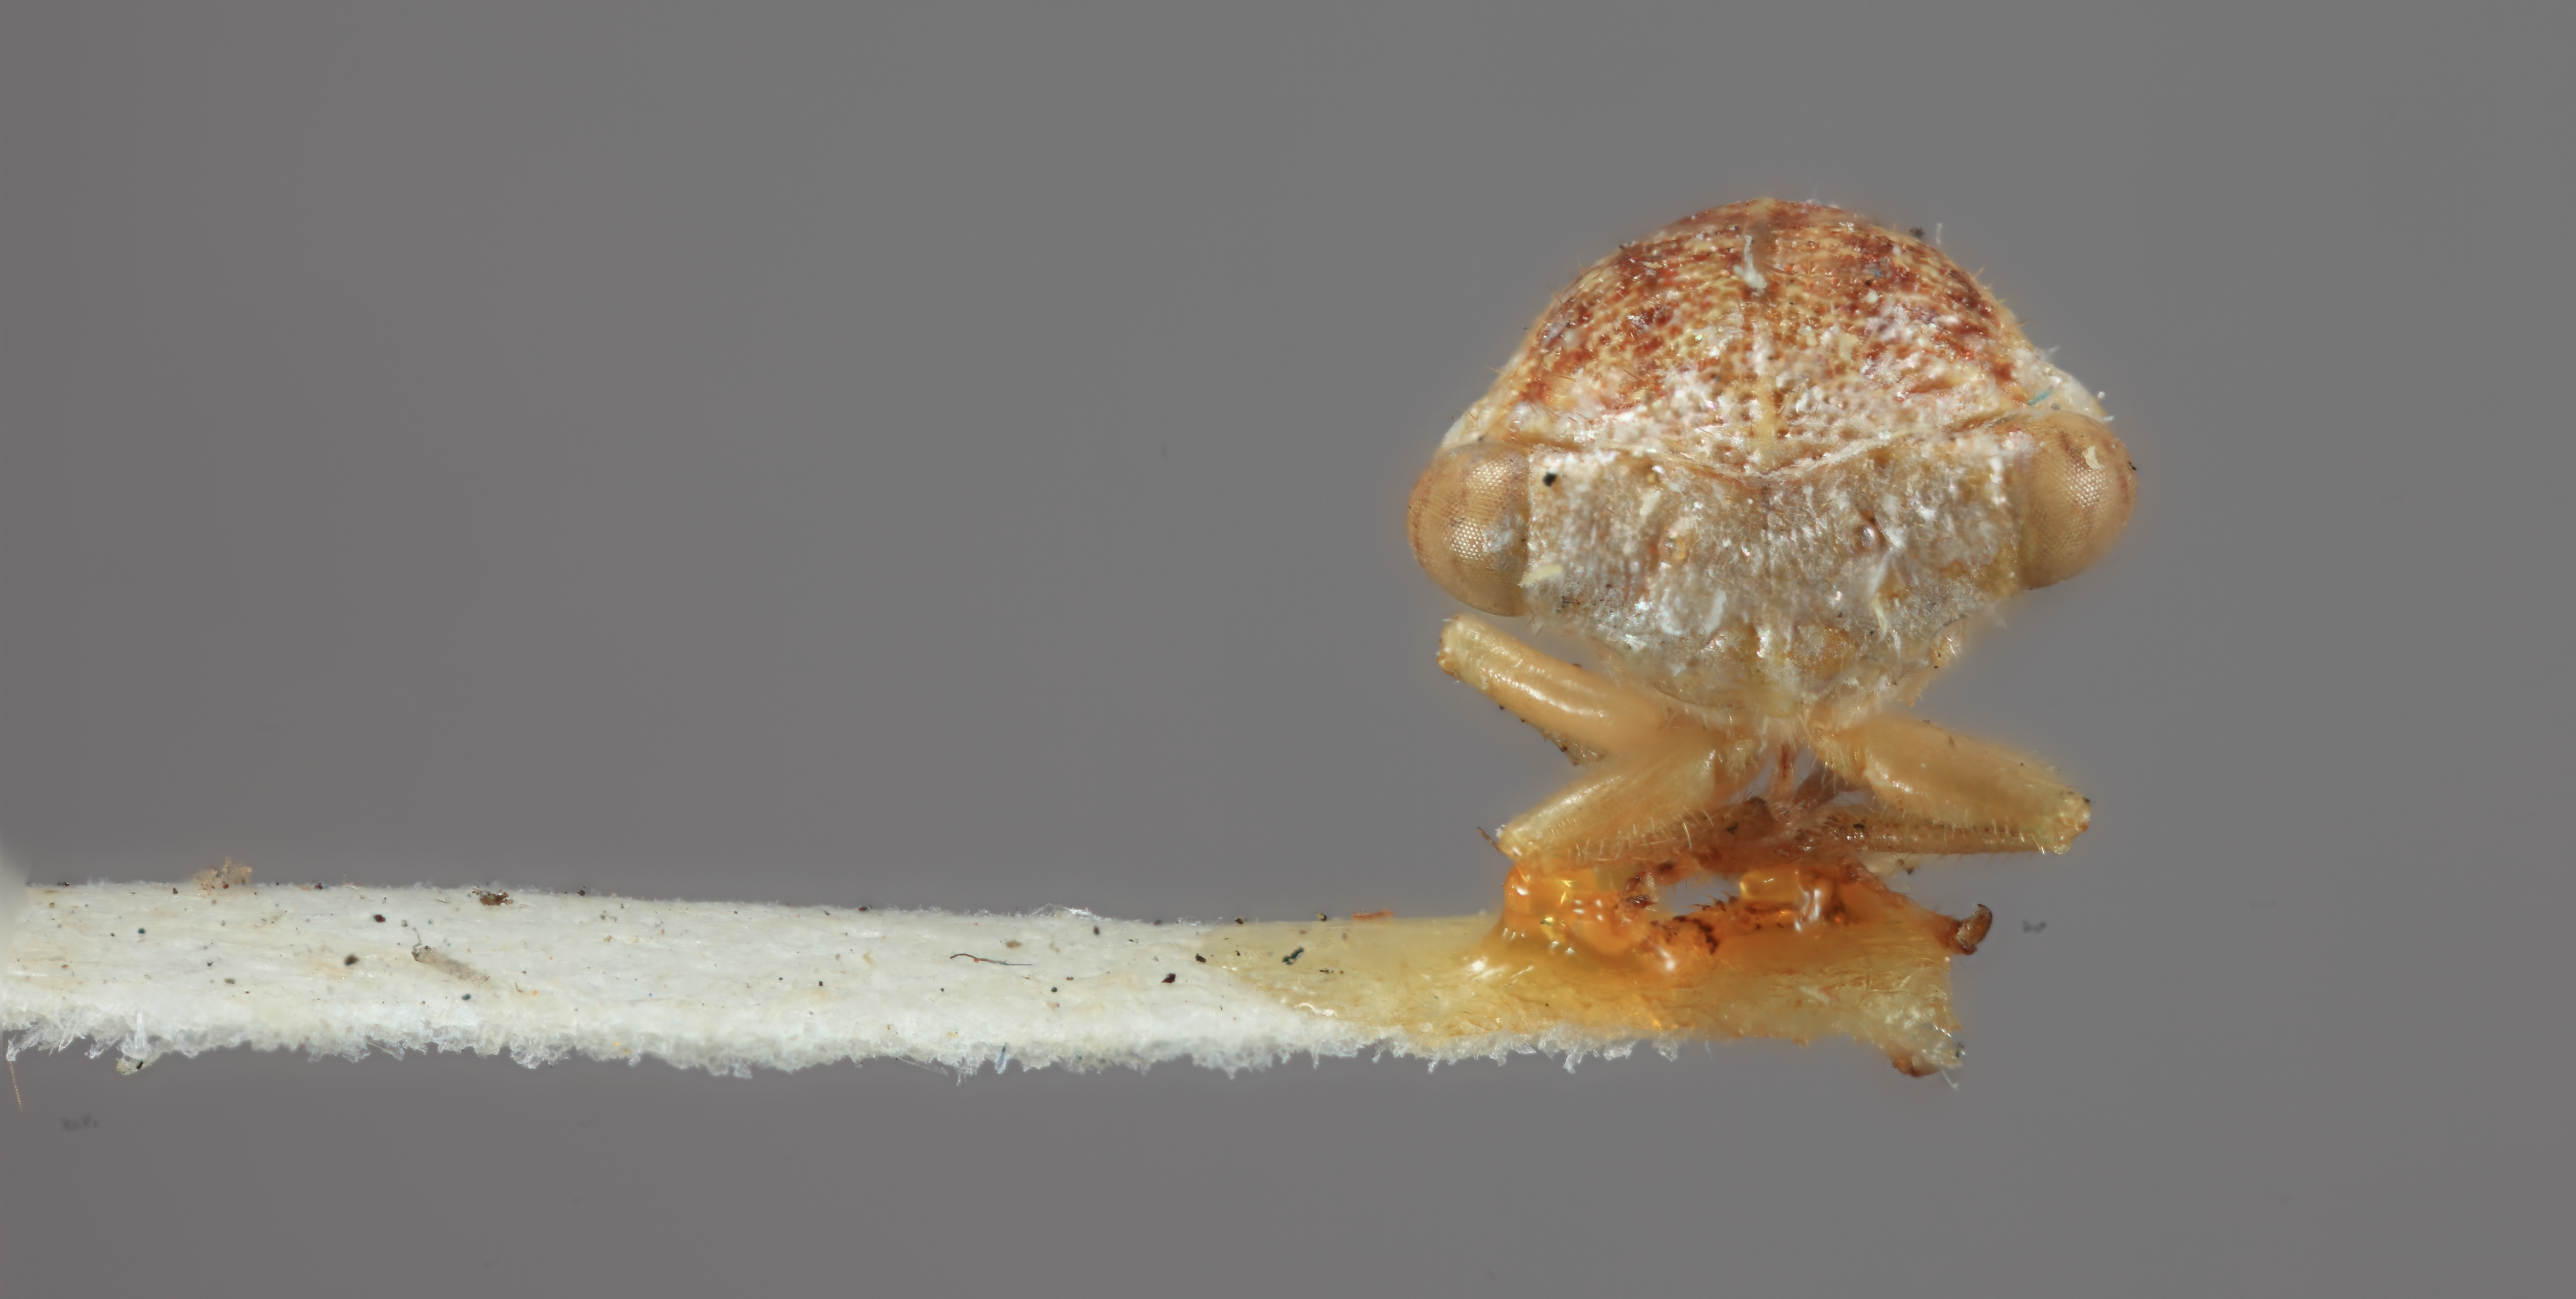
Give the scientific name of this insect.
Idioderma picta
